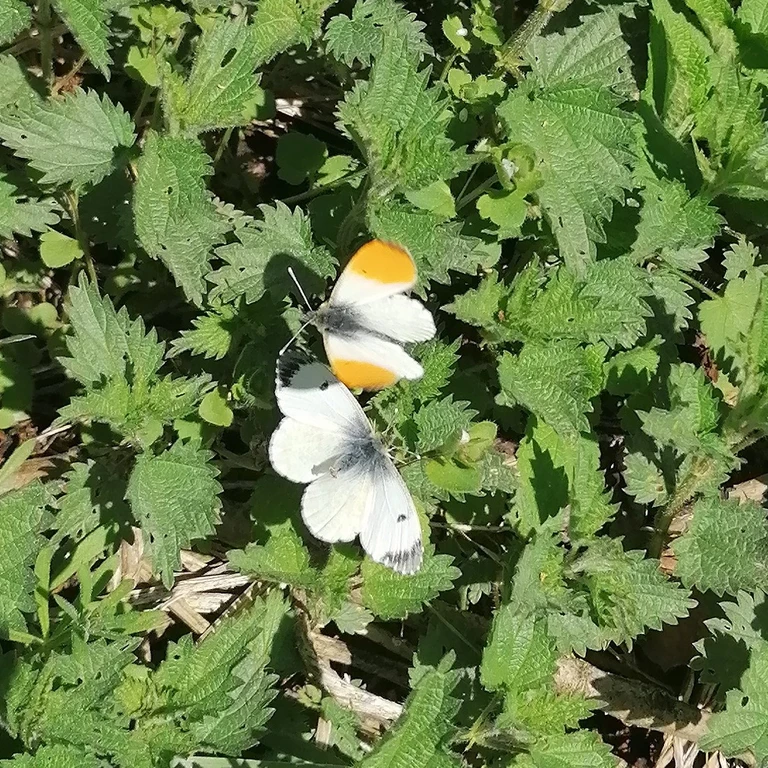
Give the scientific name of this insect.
Anthocharis cardamines
